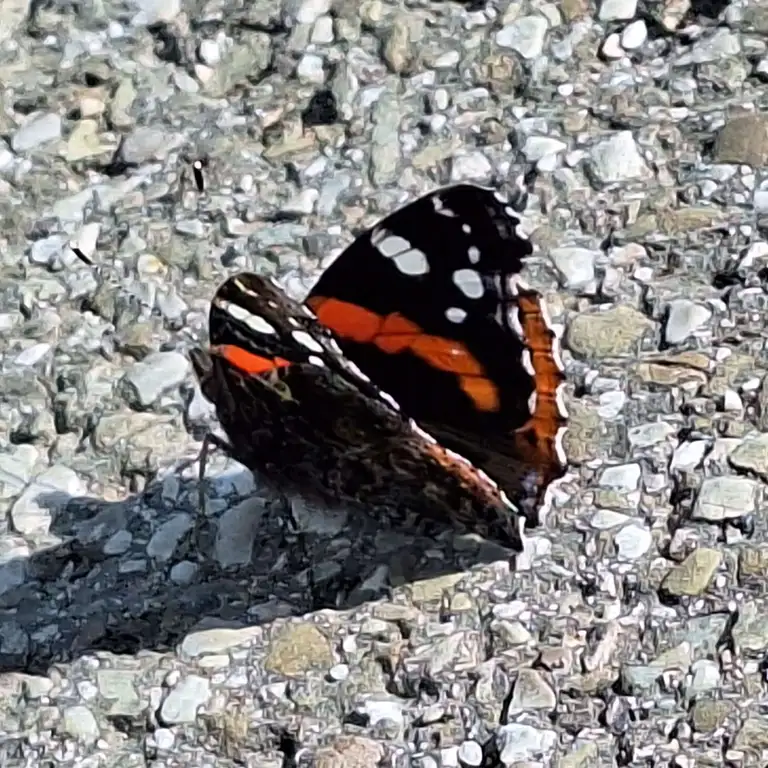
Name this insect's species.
Vanessa atalanta
